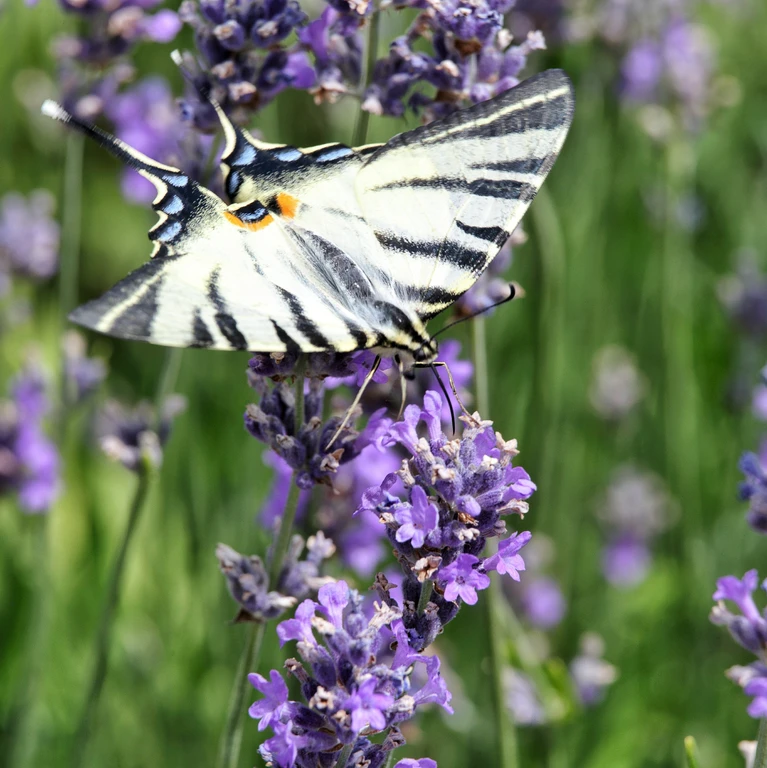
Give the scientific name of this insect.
Iphiclides podalirius
